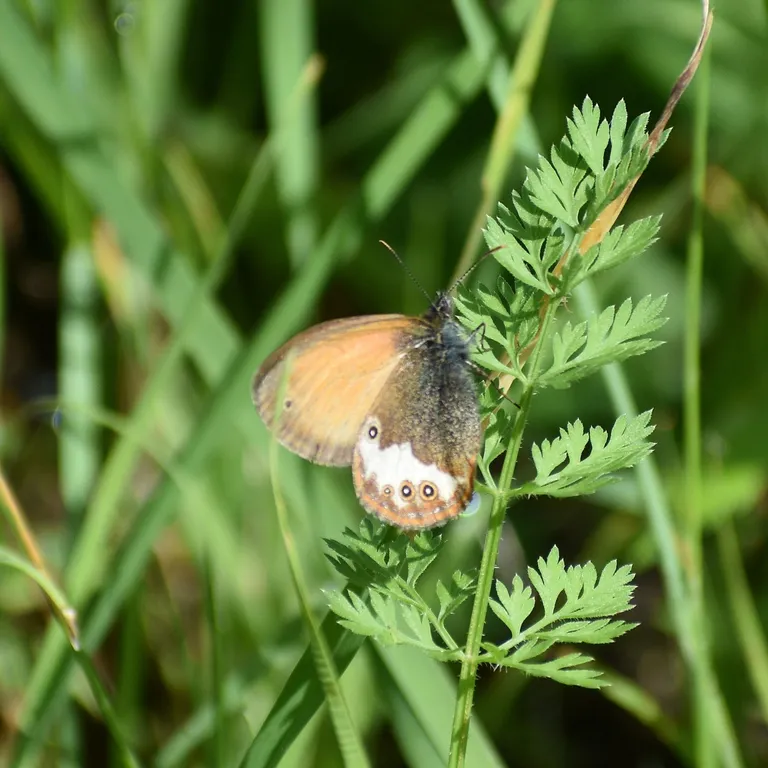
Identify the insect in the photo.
Coenonympha arcania
